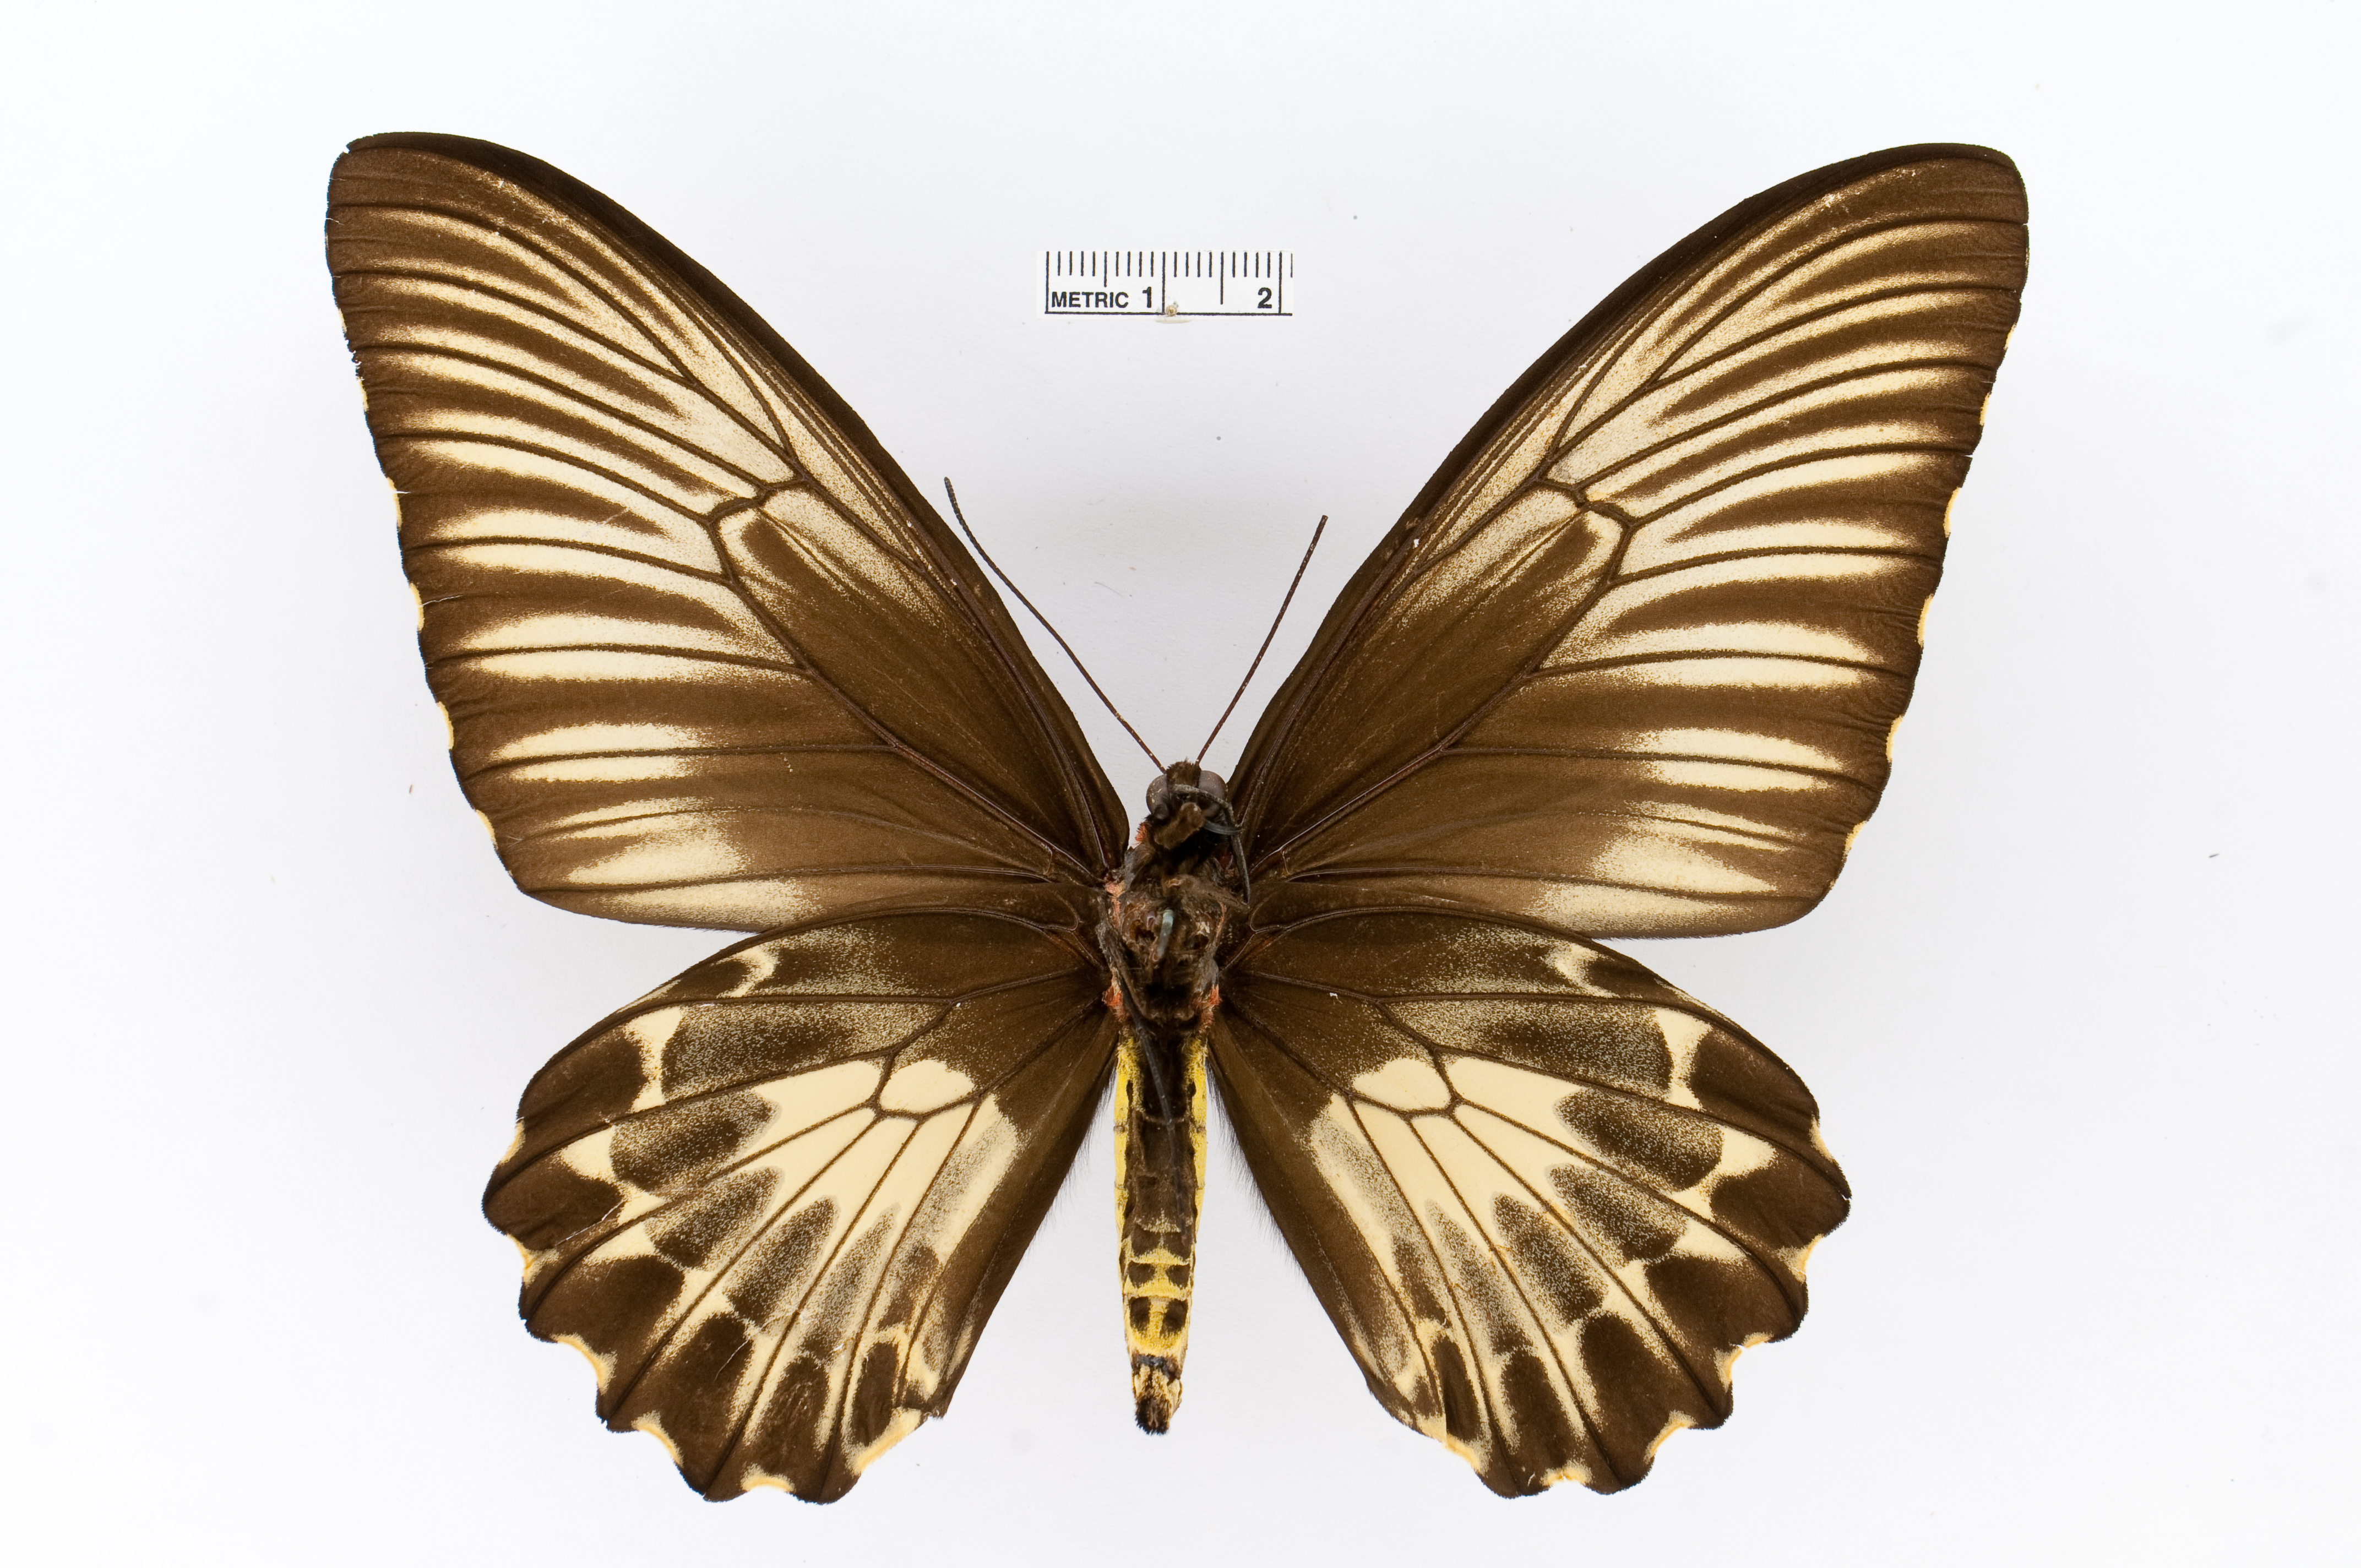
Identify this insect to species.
Troides oblongomaculatus
